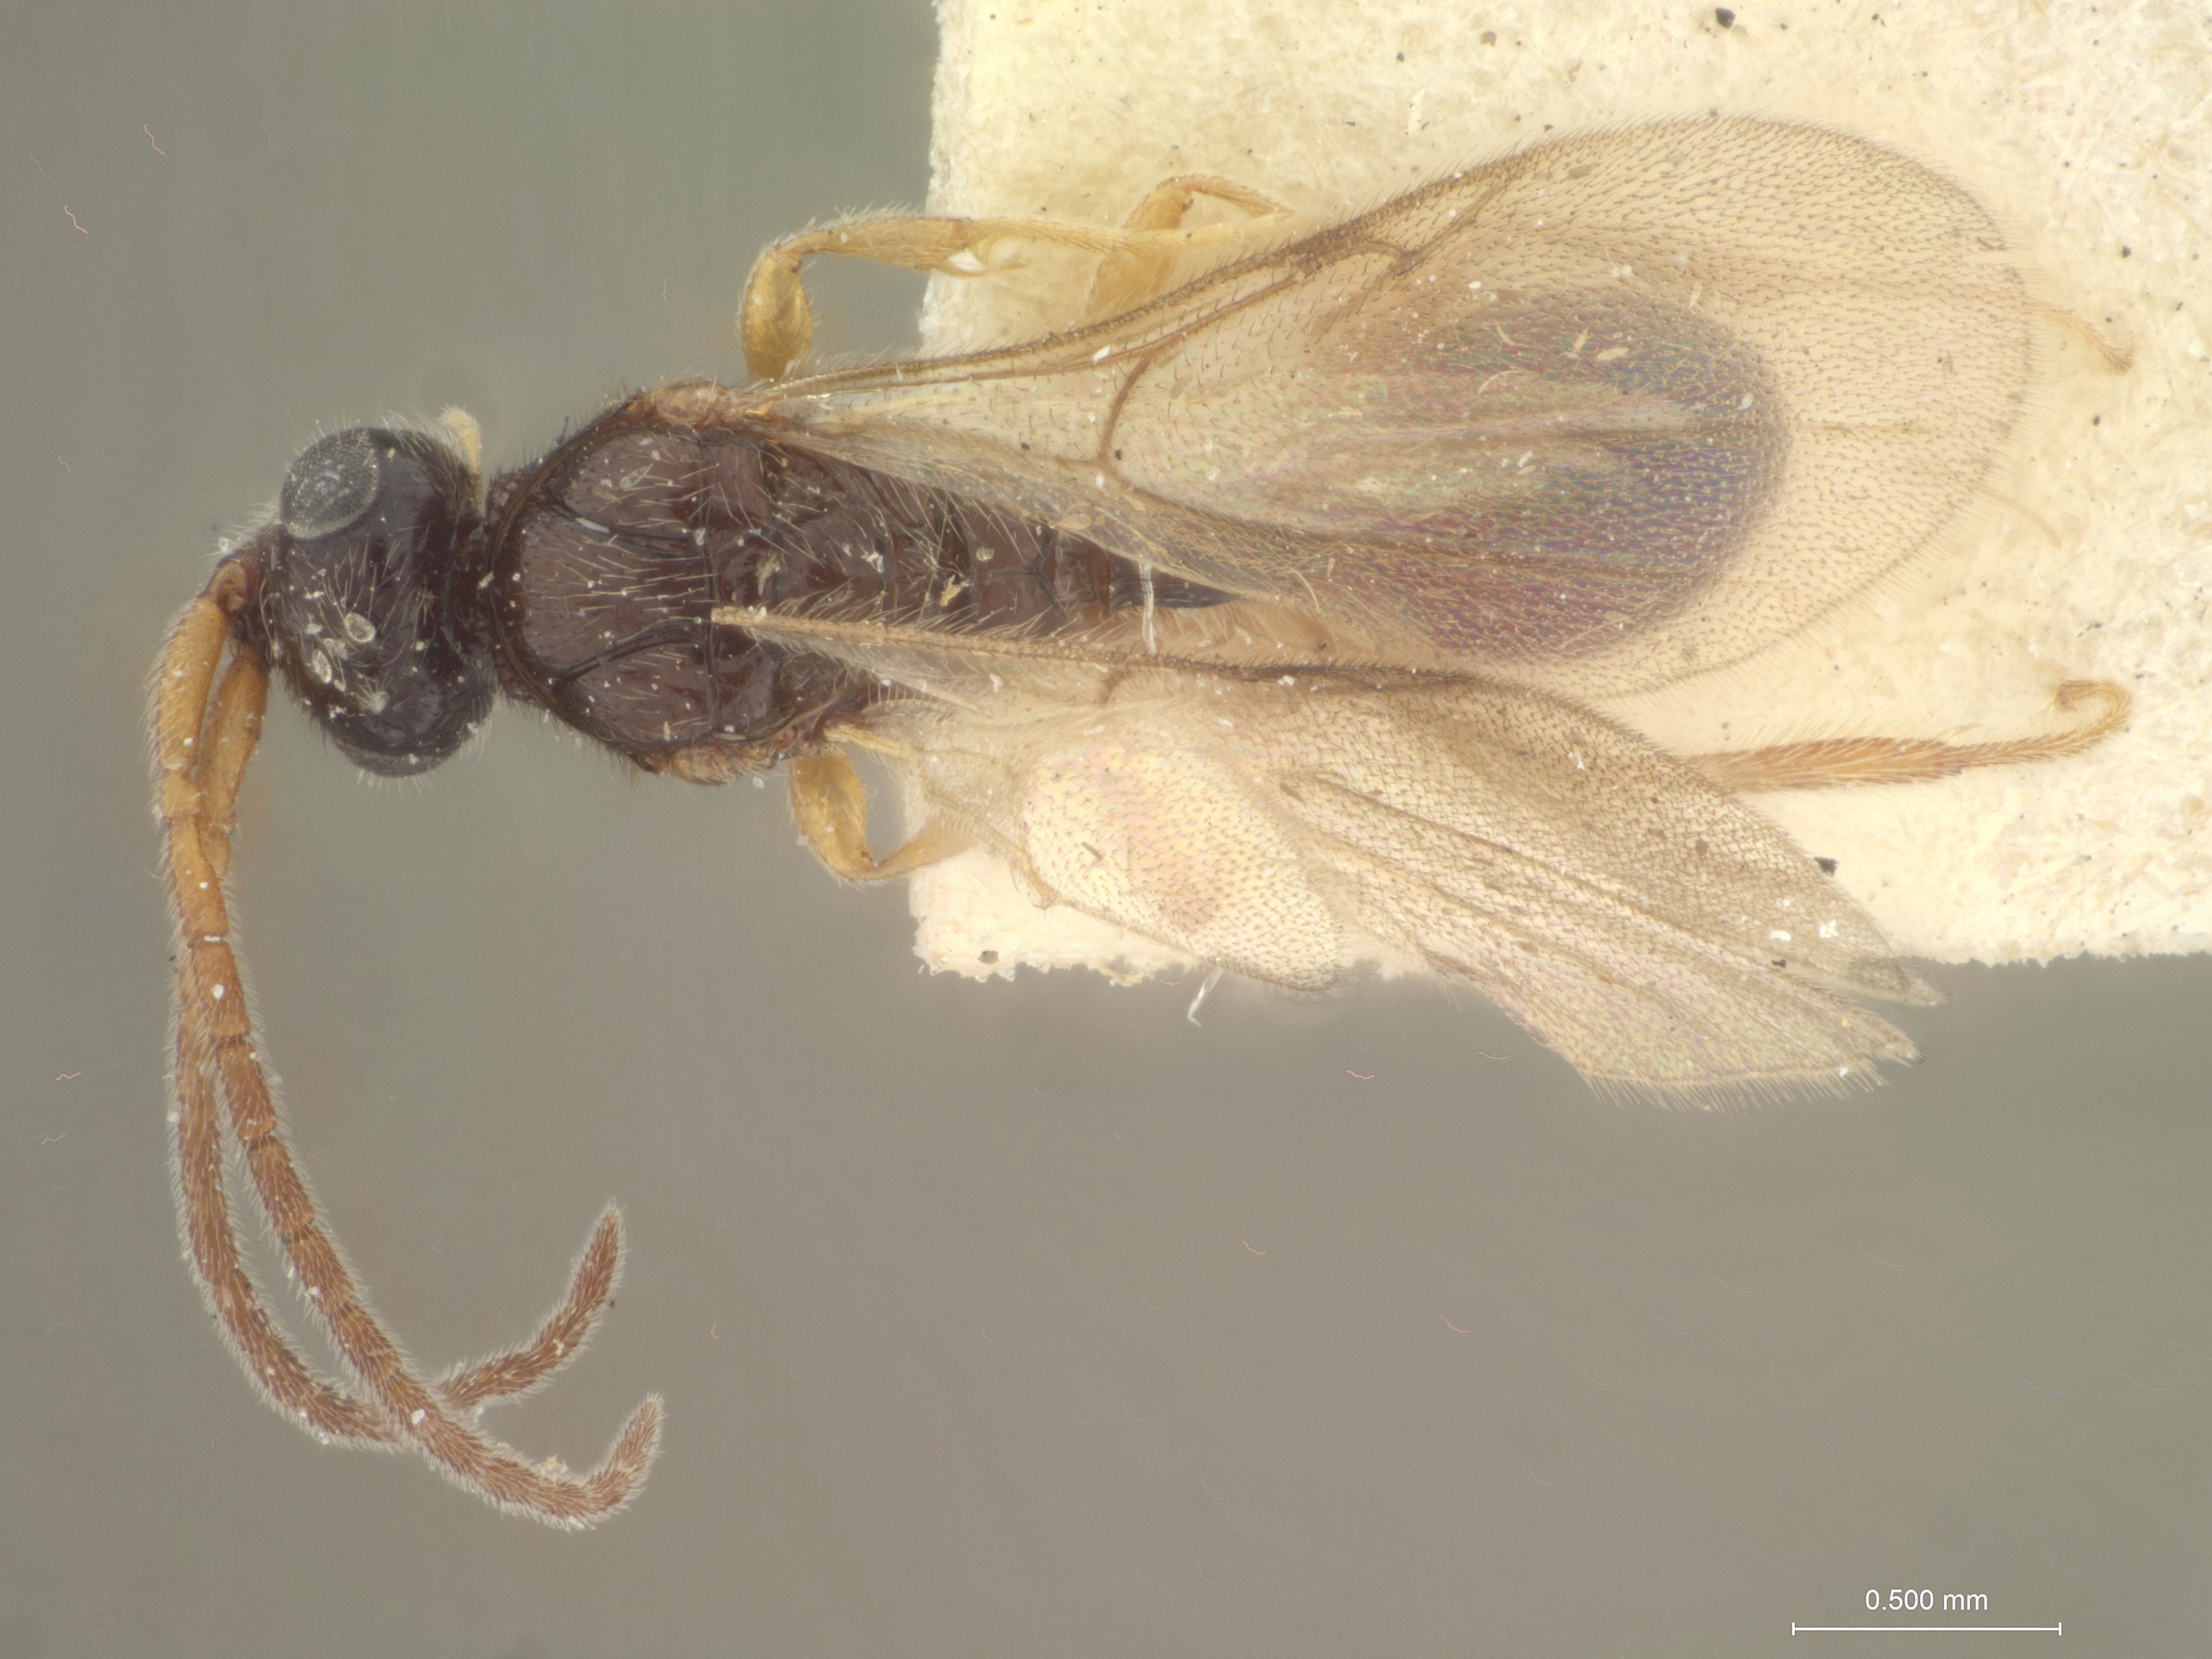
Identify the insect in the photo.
Pantoclis similis
